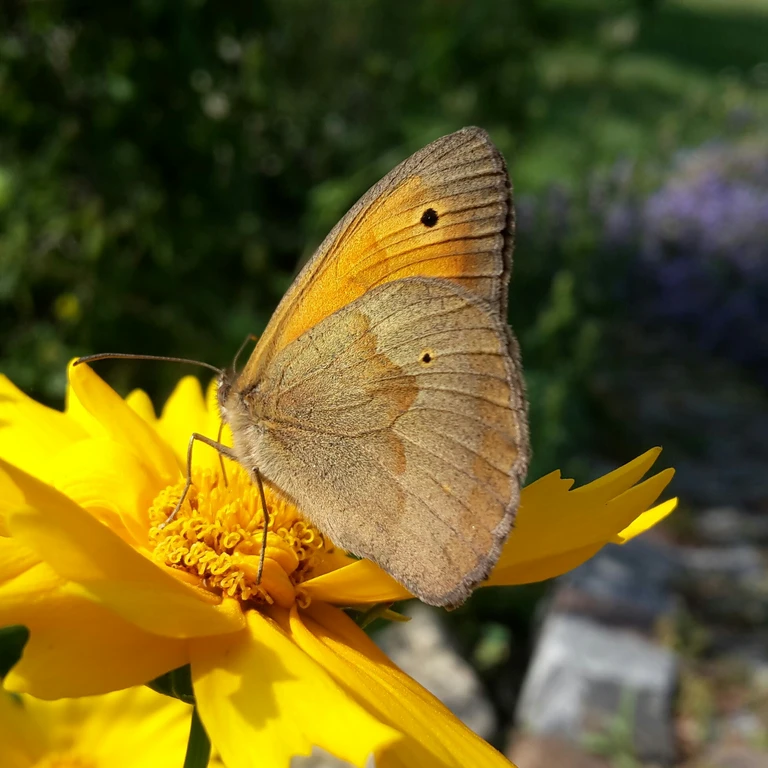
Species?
Maniola jurtina
